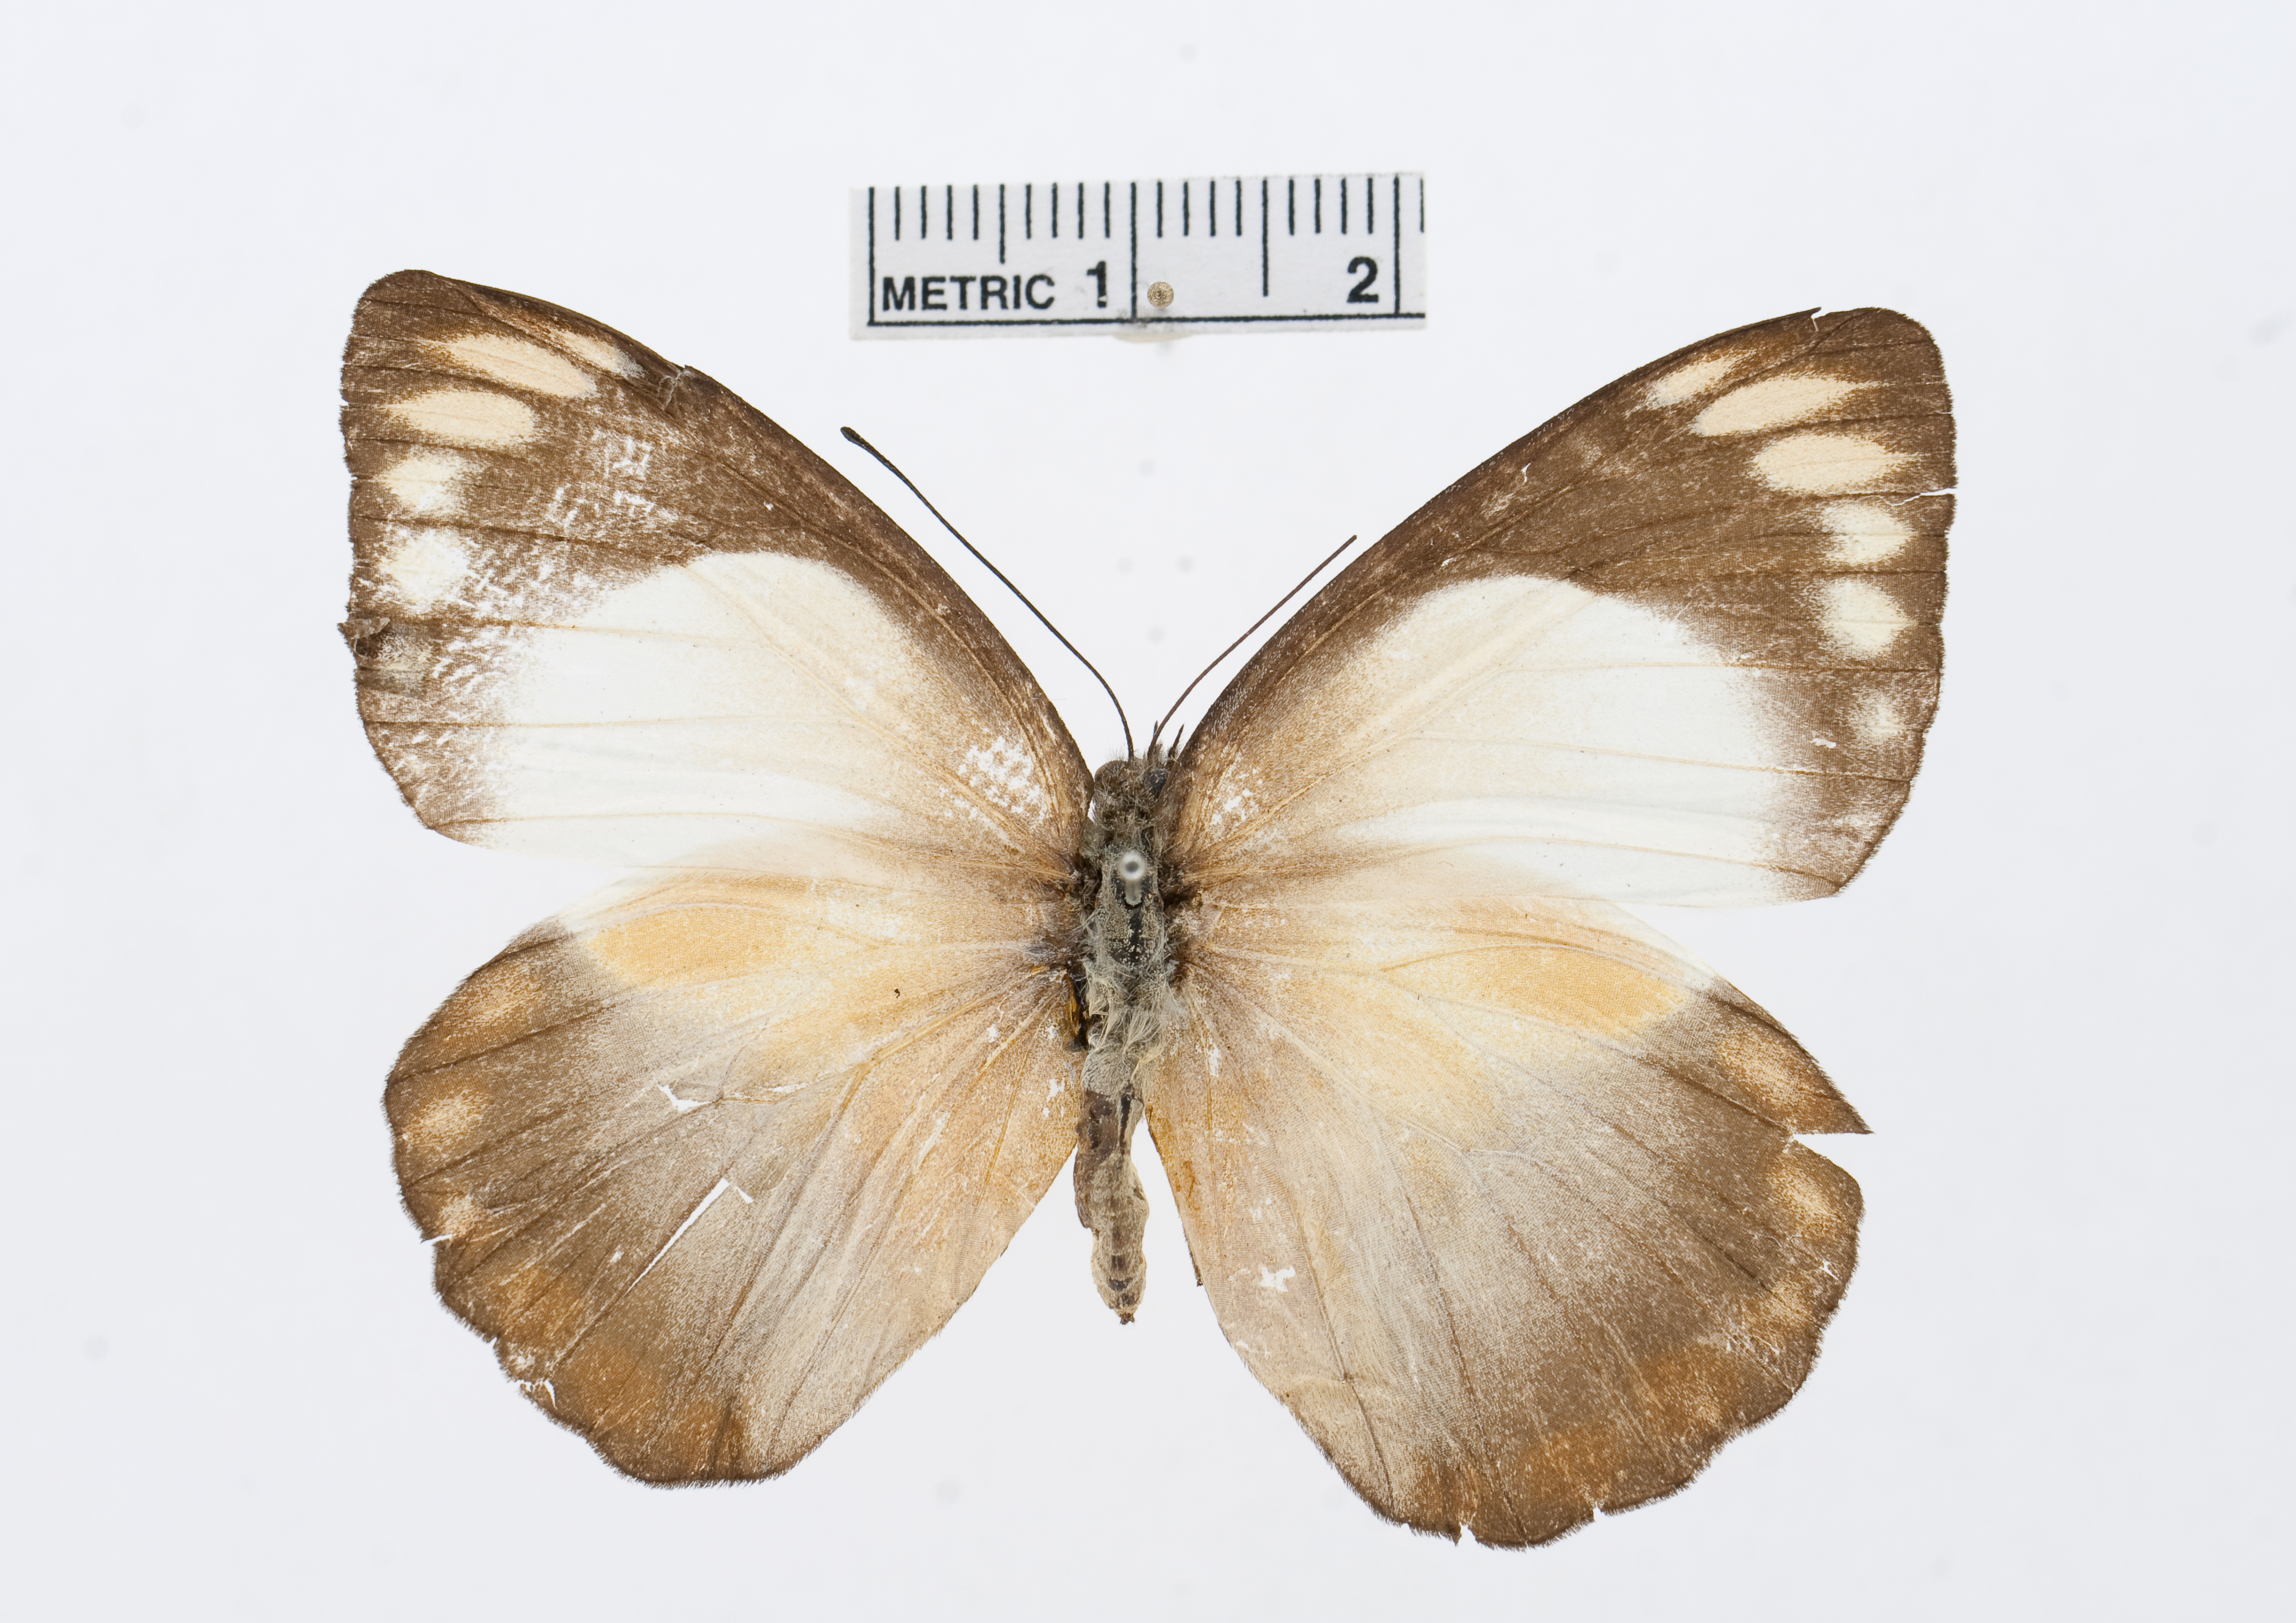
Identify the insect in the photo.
Delias ribbei
